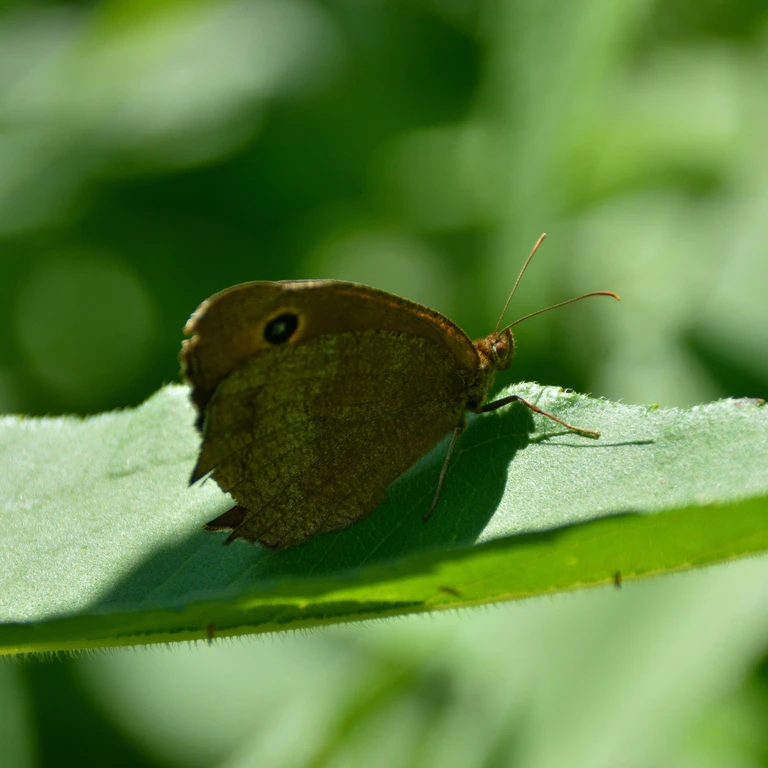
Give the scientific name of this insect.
Minois dryas
